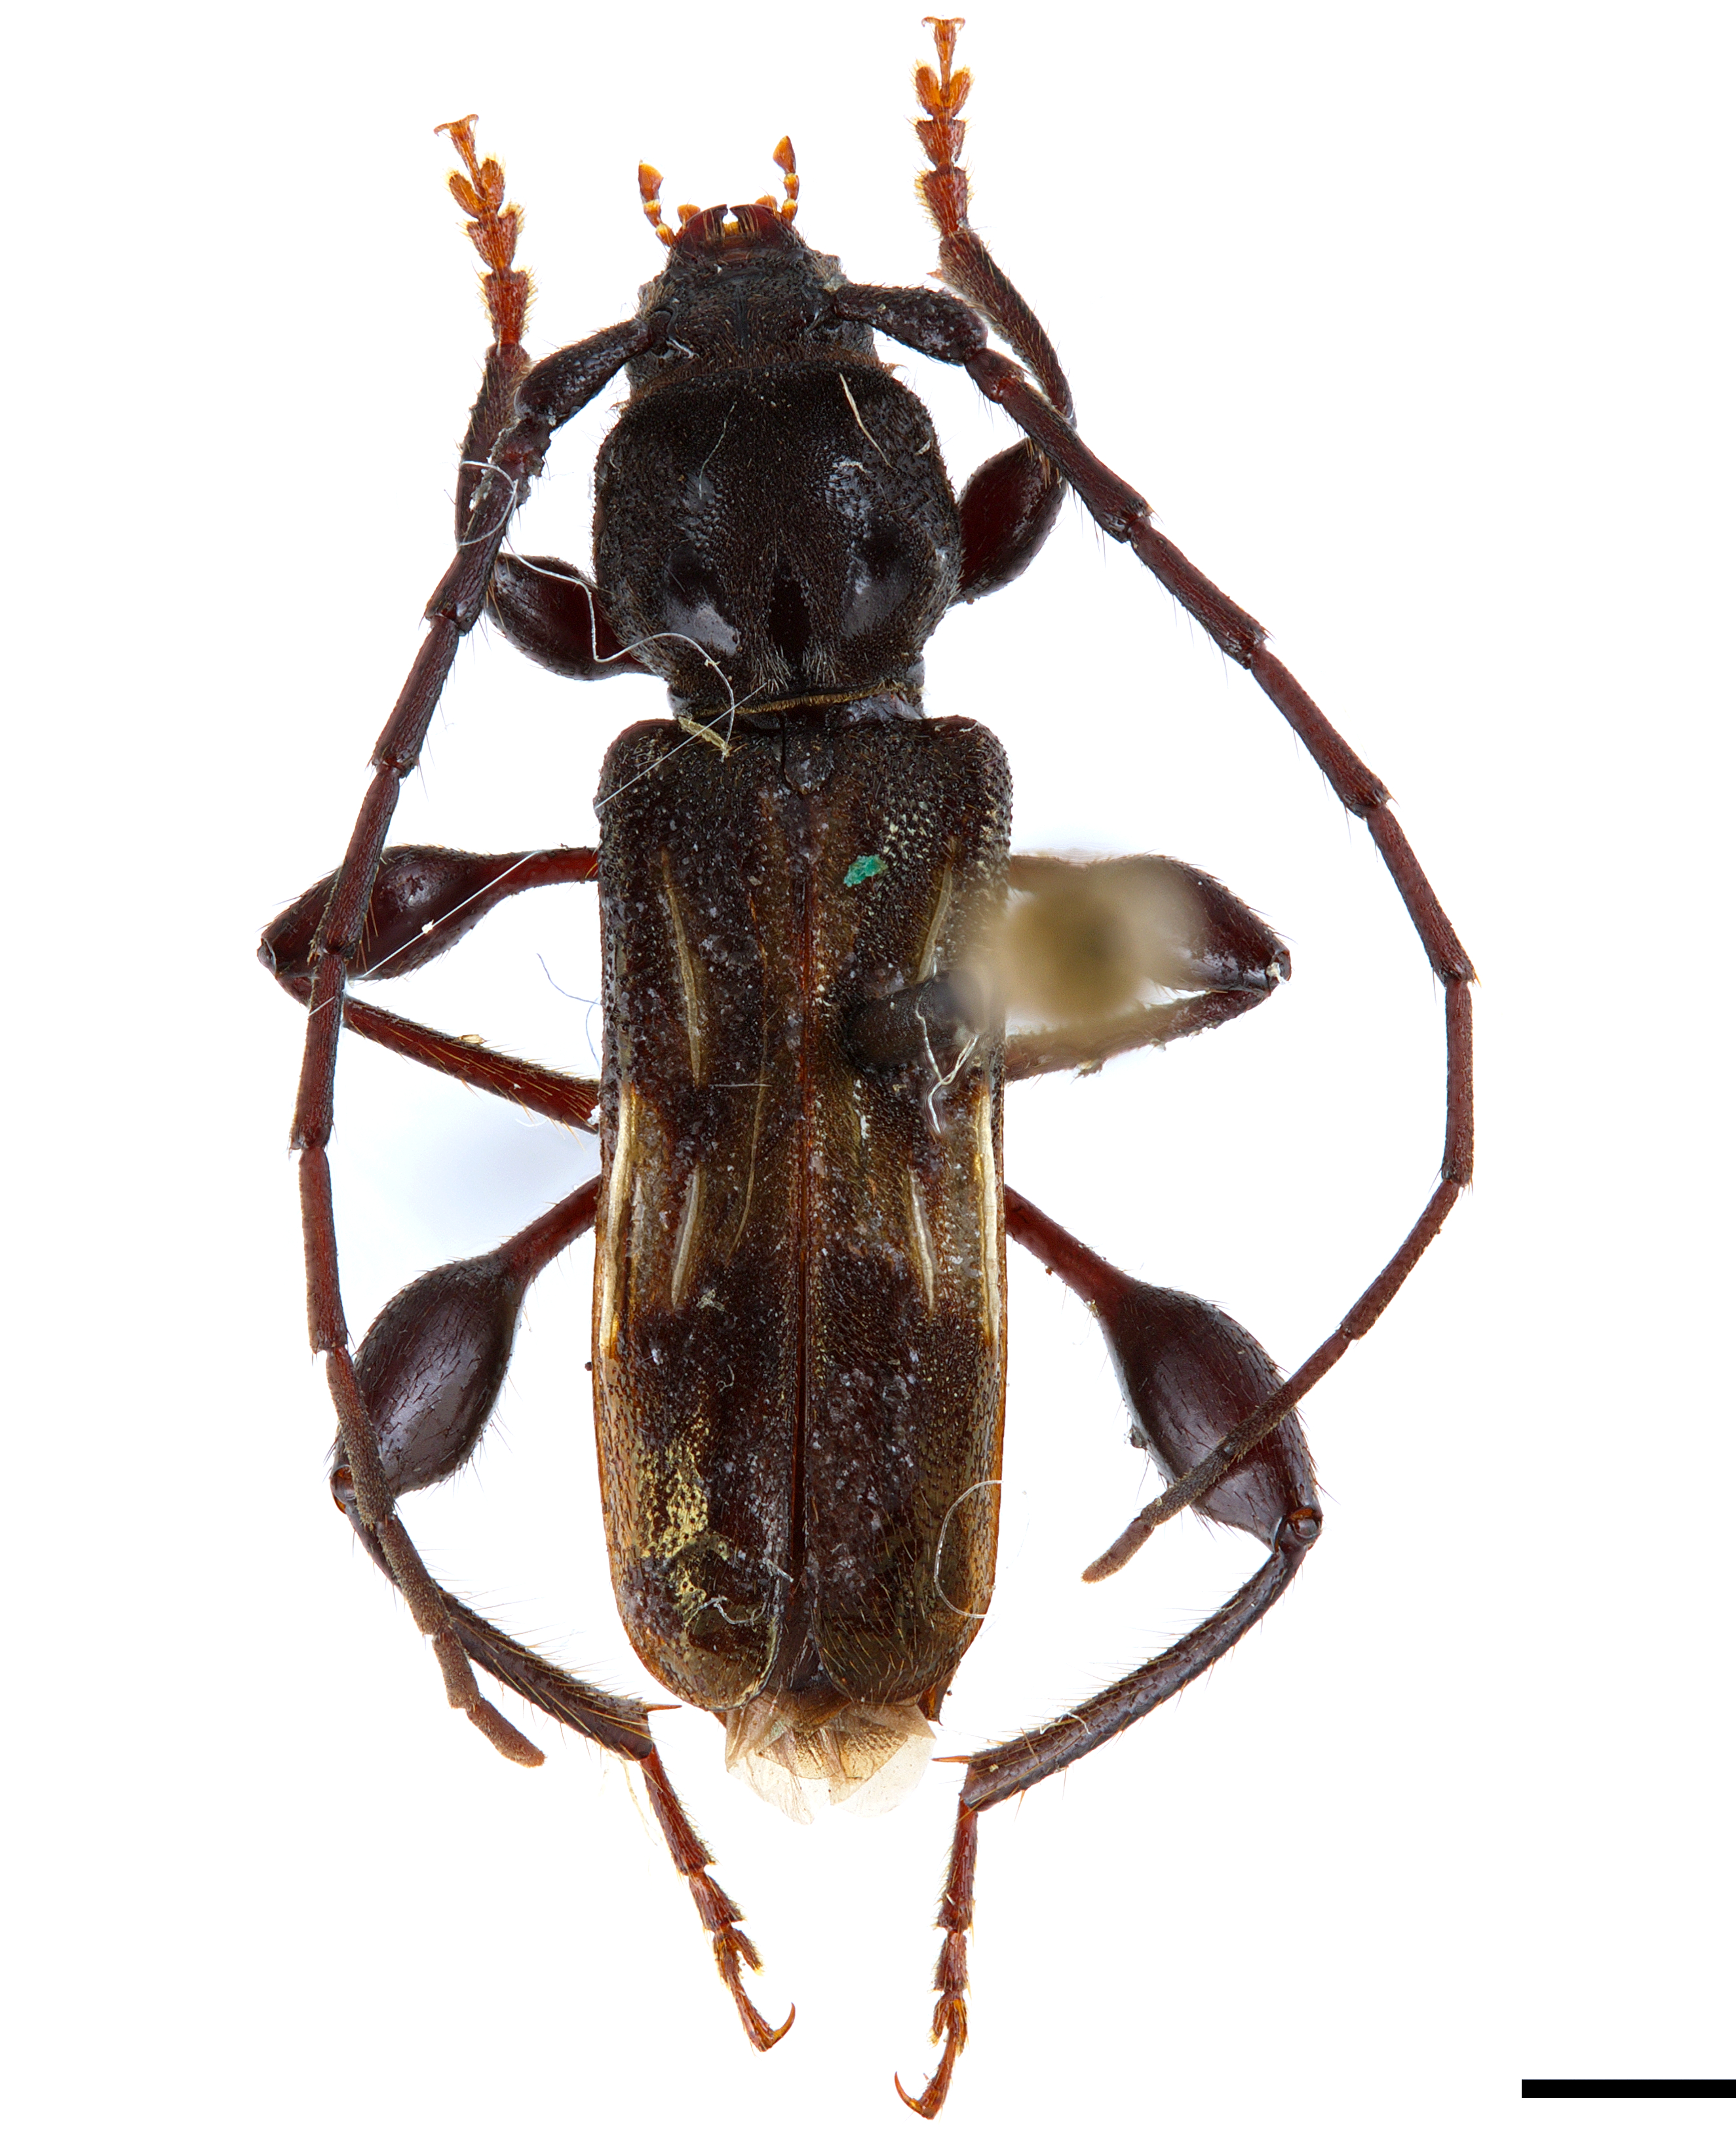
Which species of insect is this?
Physocnemum brevilineum
